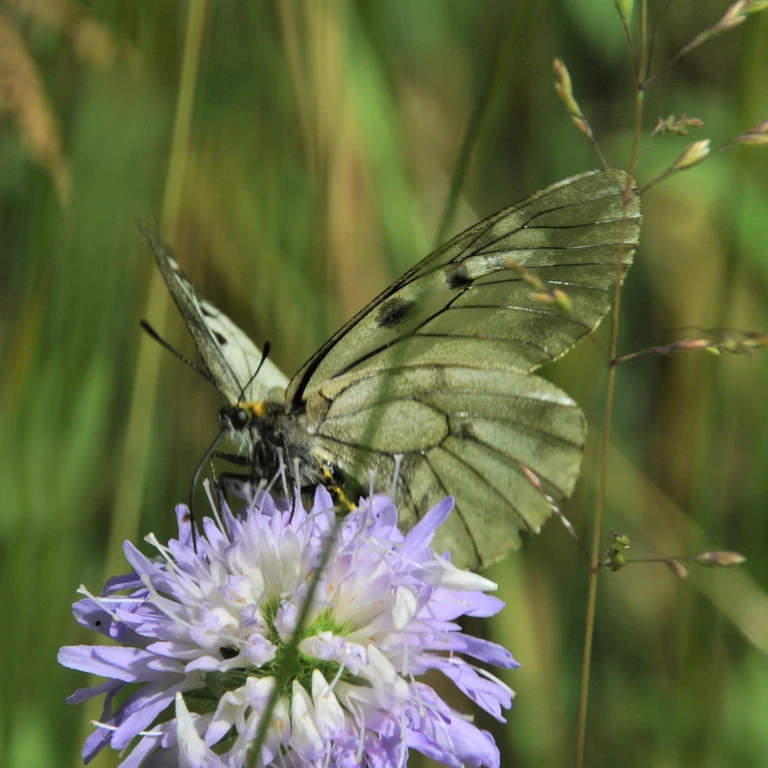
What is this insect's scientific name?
Parnassius mnemosyne
